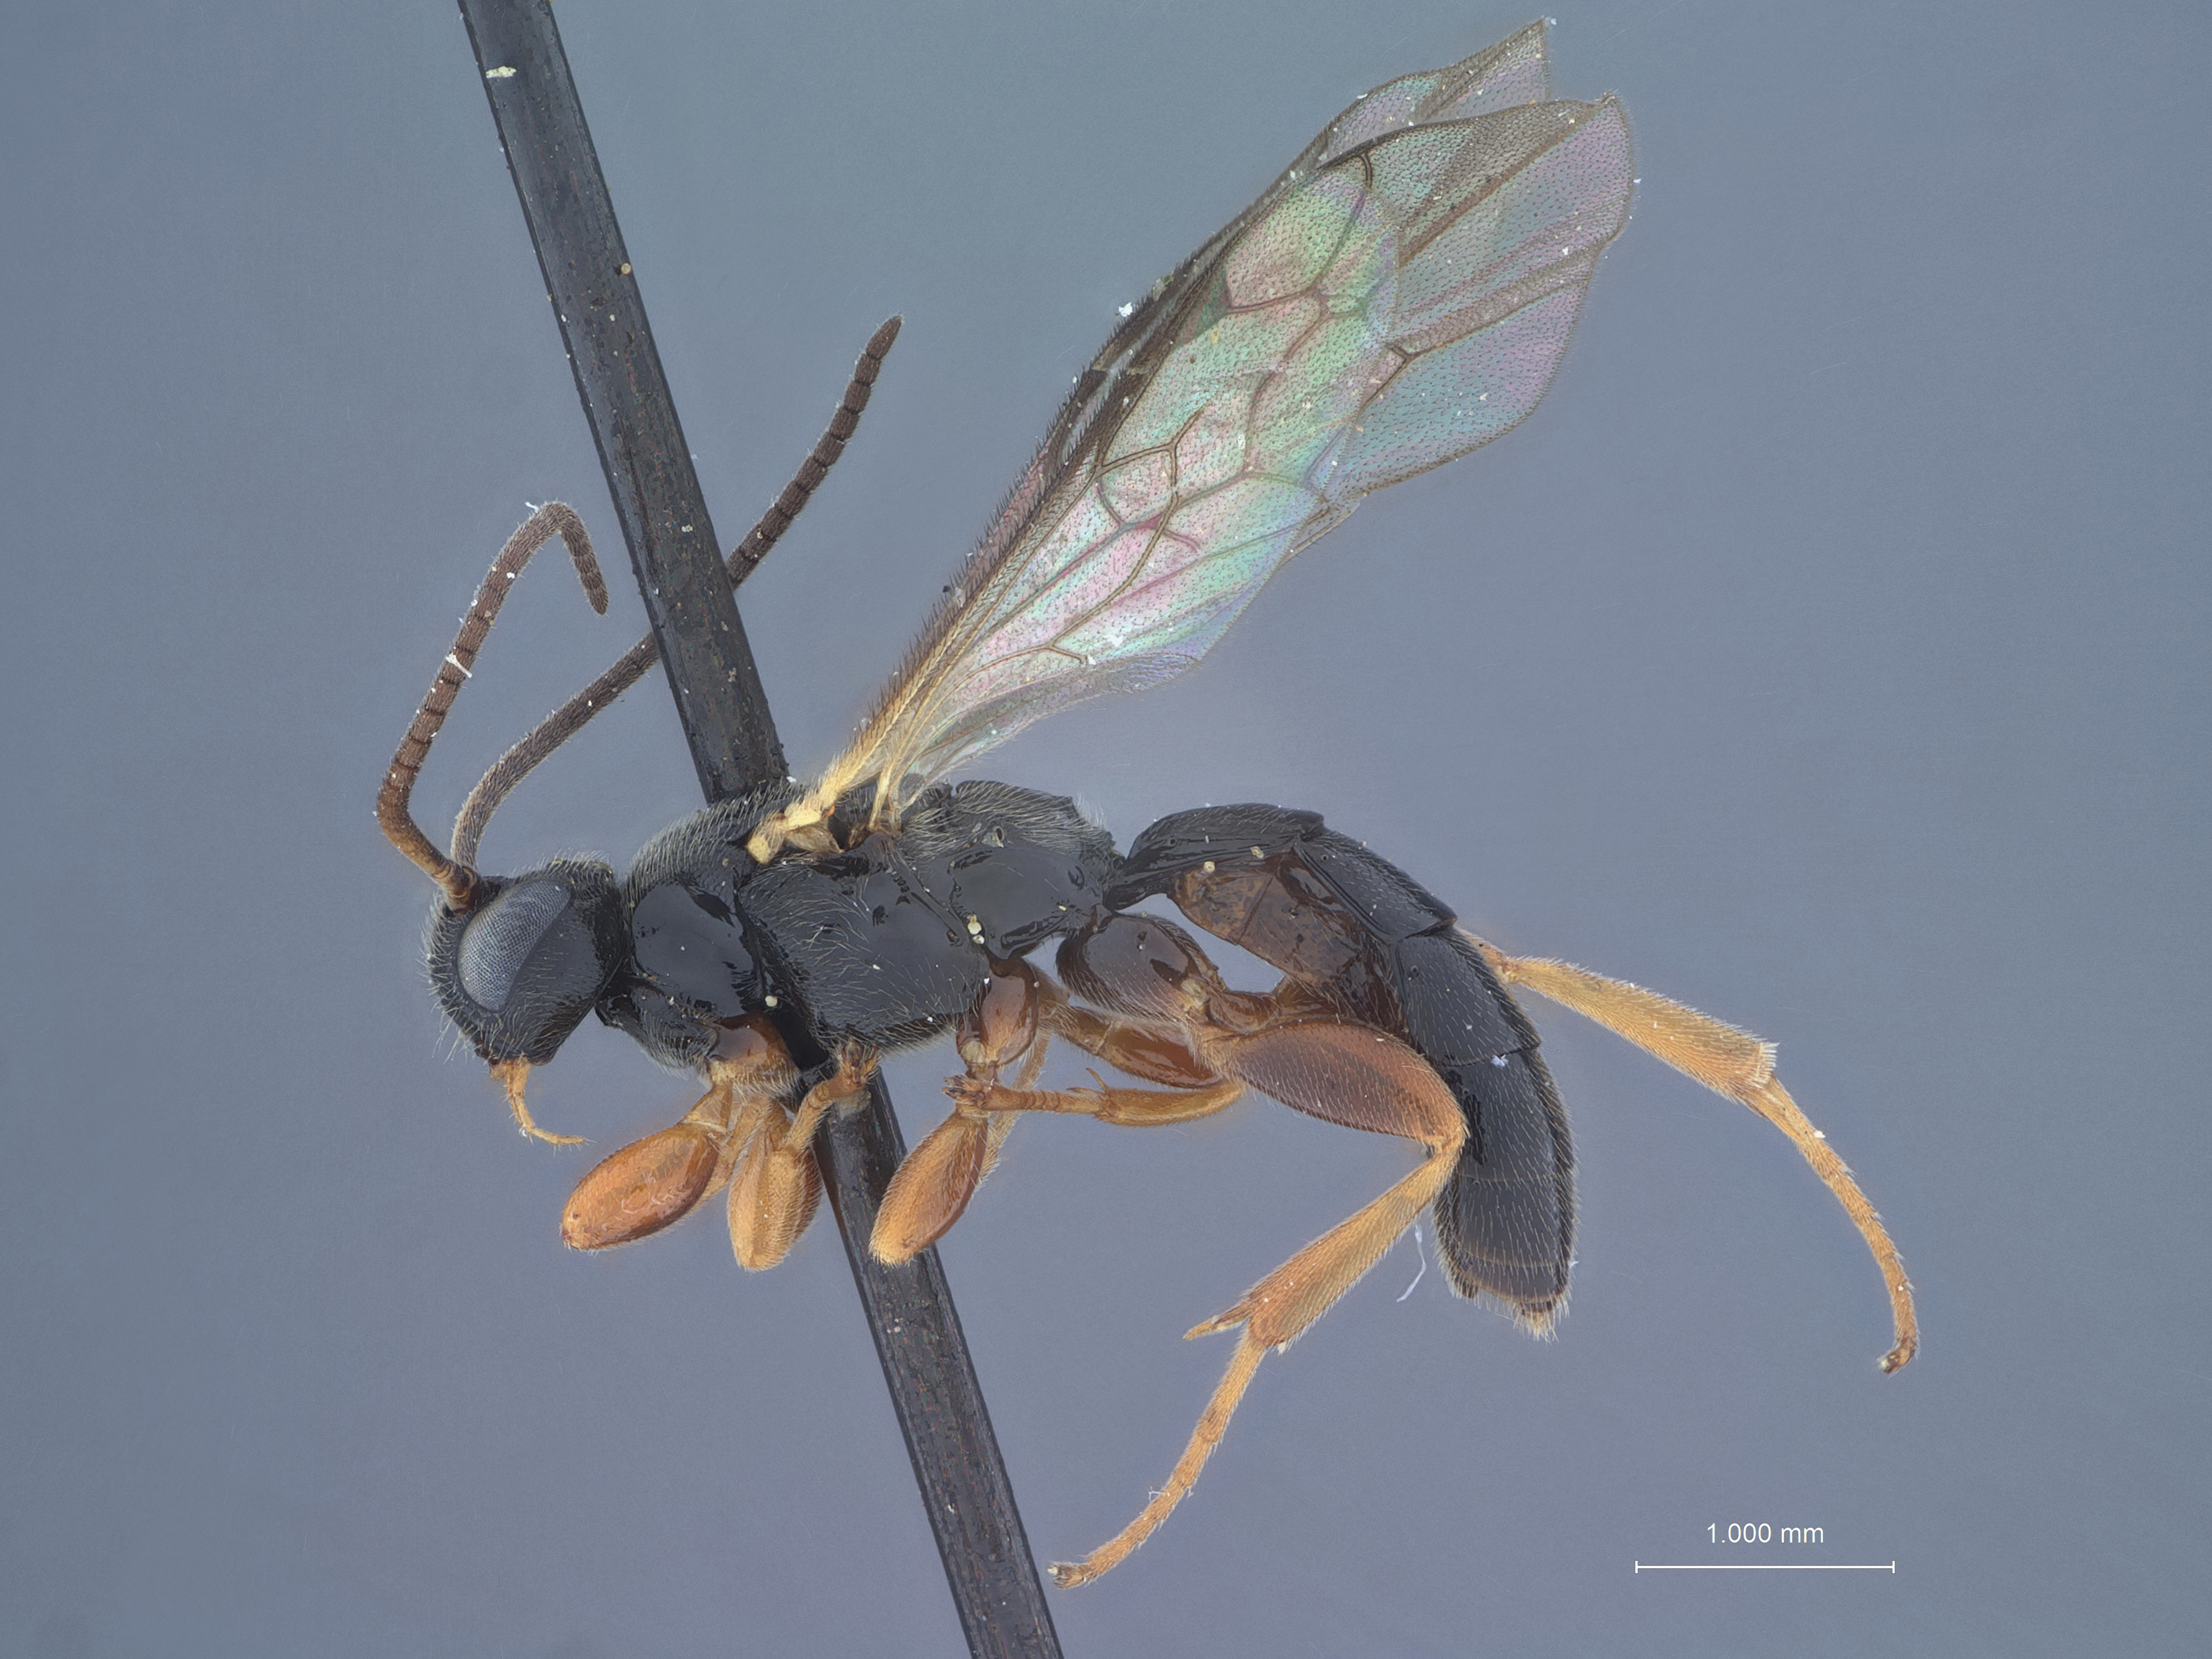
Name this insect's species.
Triclistus adustus
